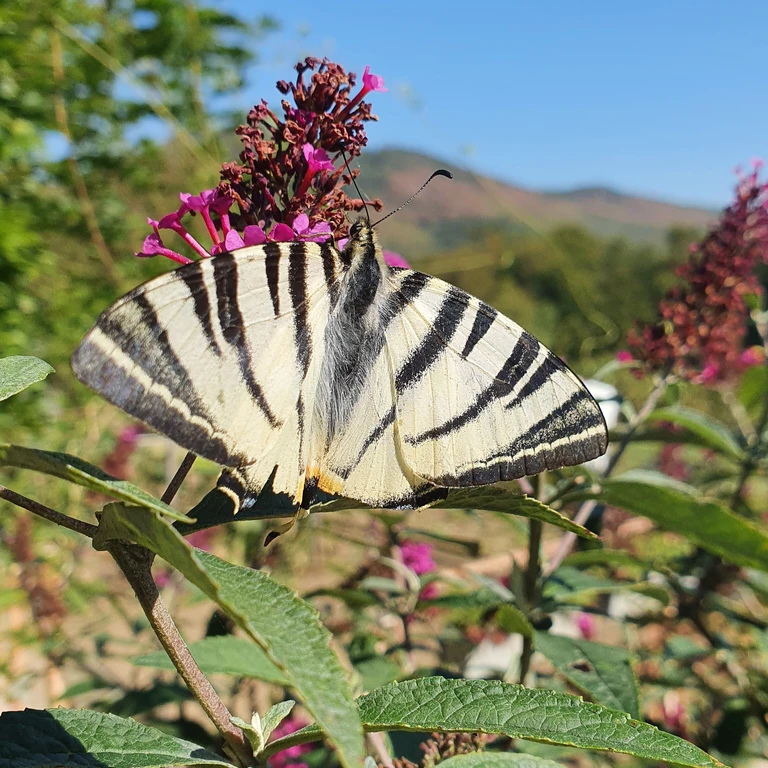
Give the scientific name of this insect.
Iphiclides podalirius
